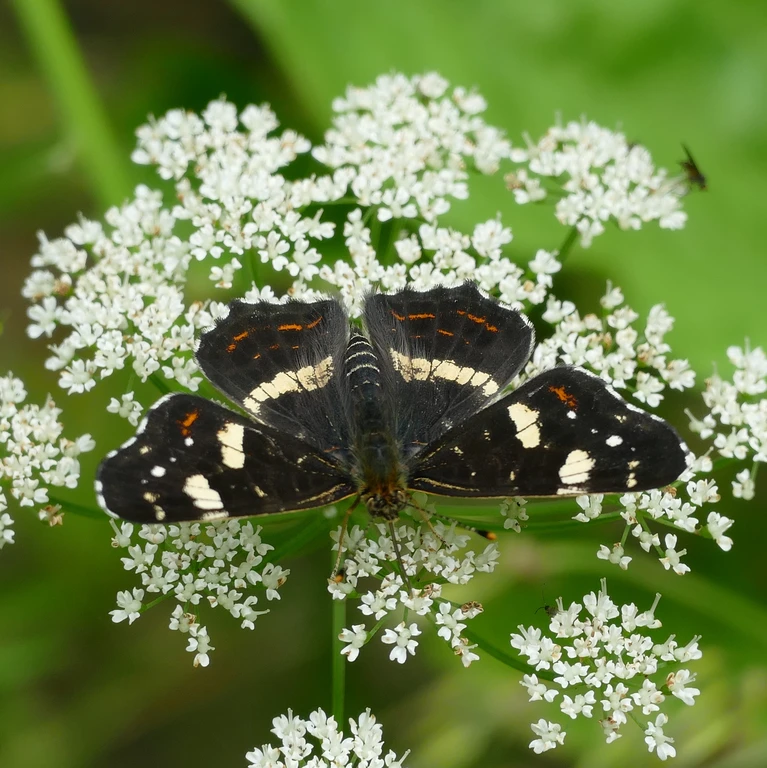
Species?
Araschnia levana
